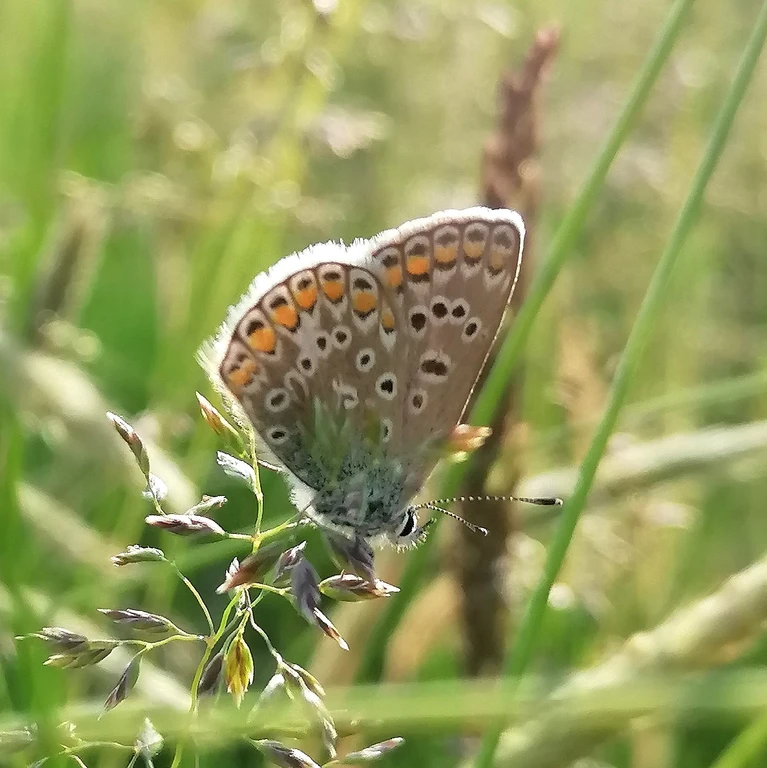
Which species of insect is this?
Polyommatus icarus
